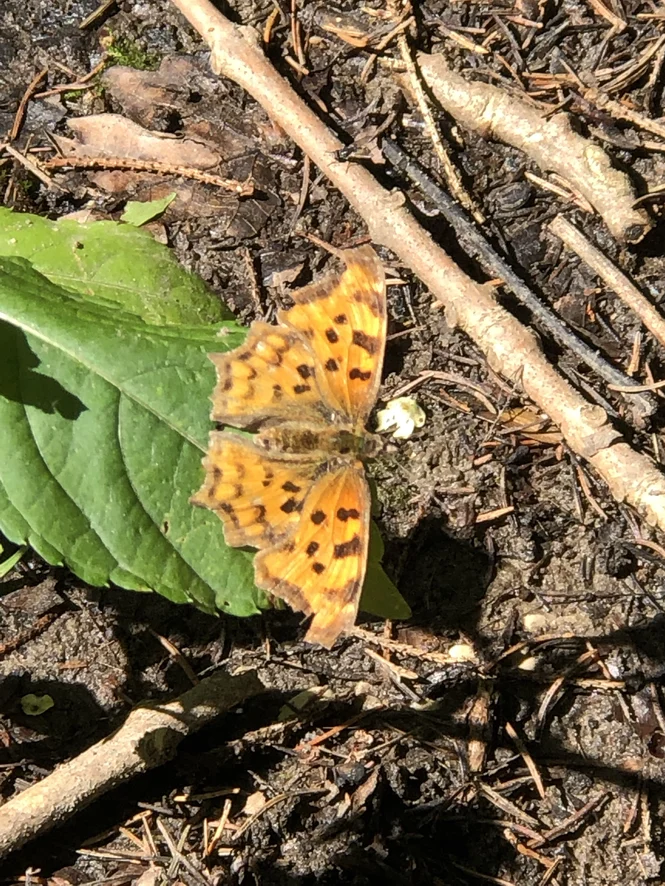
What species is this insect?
Polygonia c-album
